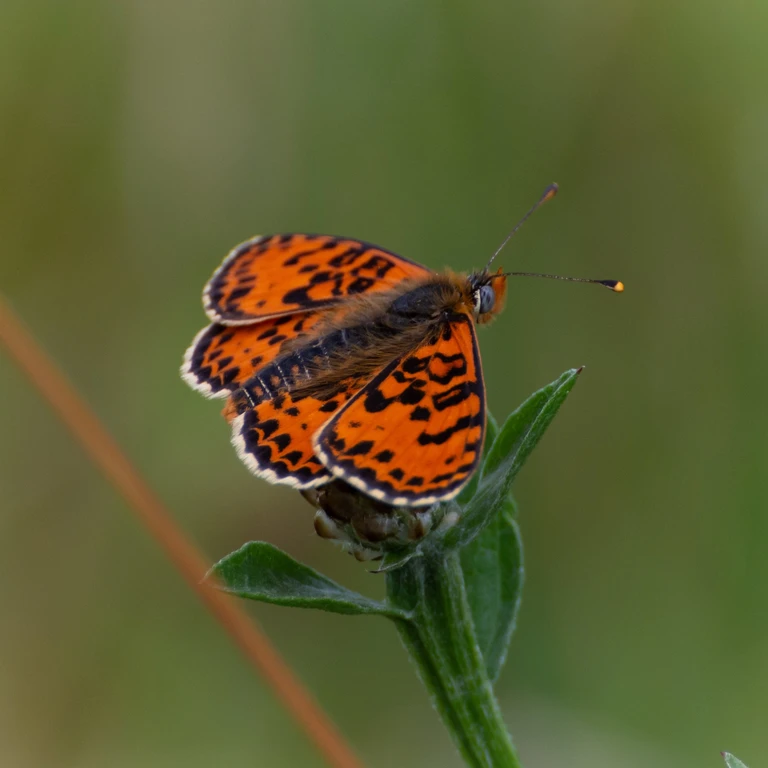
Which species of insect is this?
Melitaea didyma
